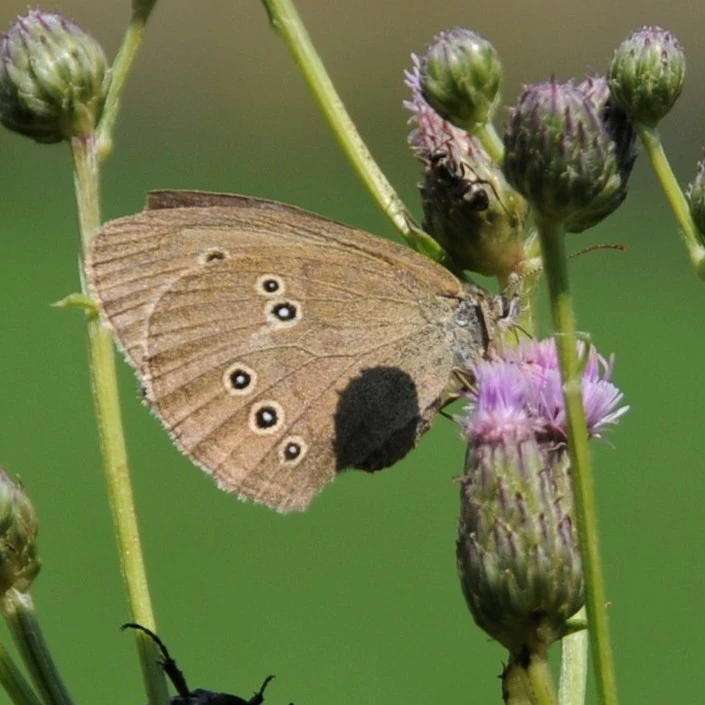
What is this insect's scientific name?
Aphantopus hyperantus
